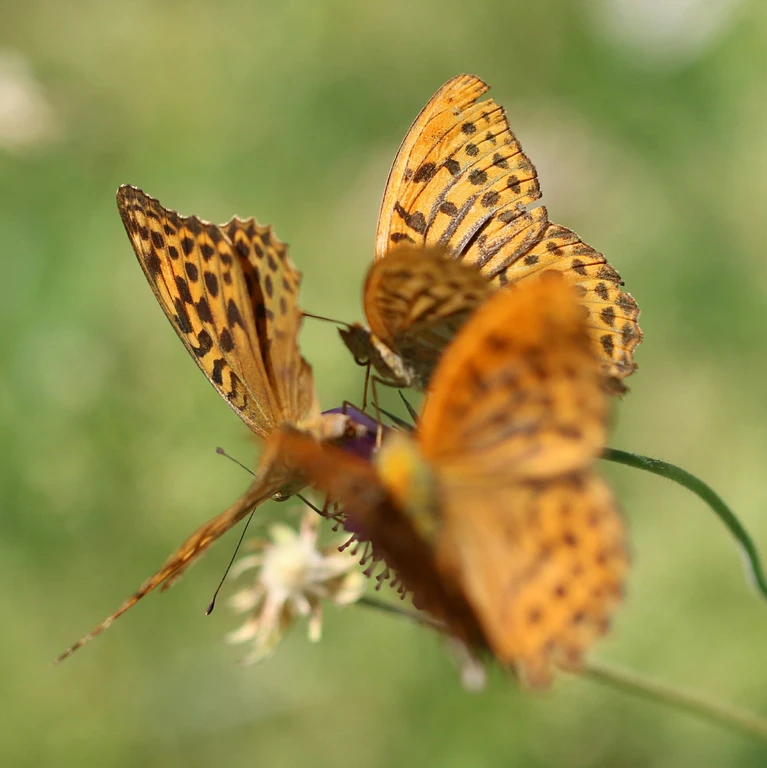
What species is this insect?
Argynnis paphia
